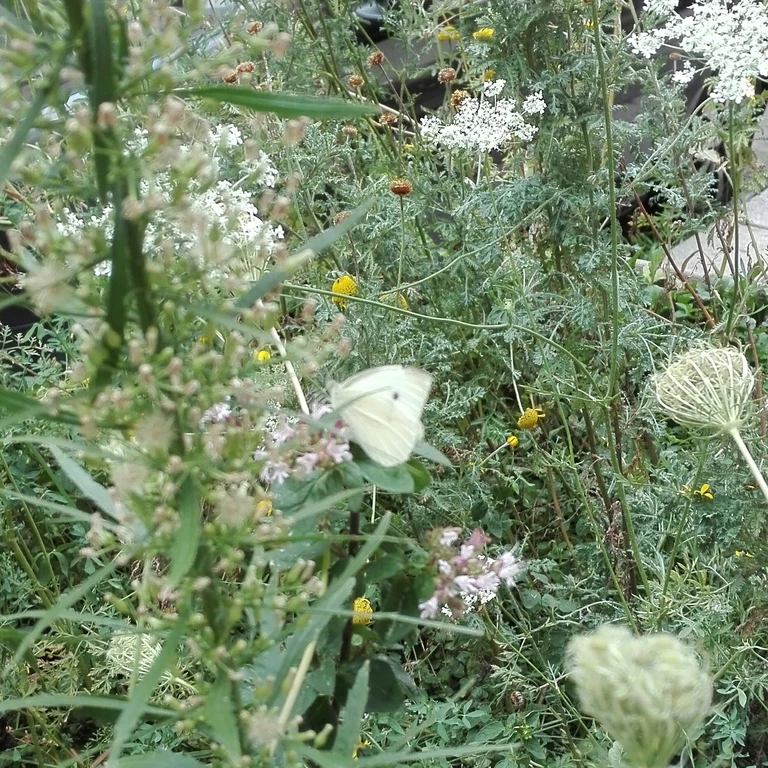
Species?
Pieris rapae
